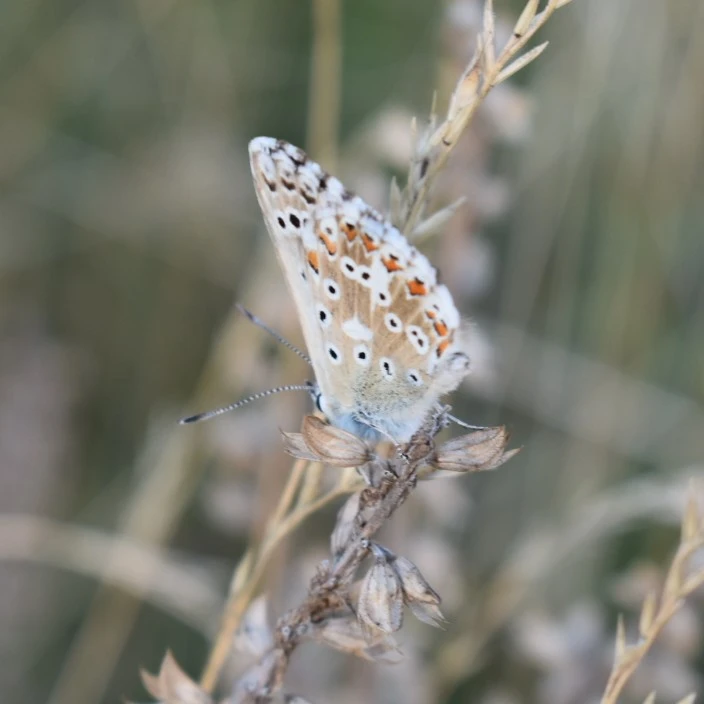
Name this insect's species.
Lysandra coridon
